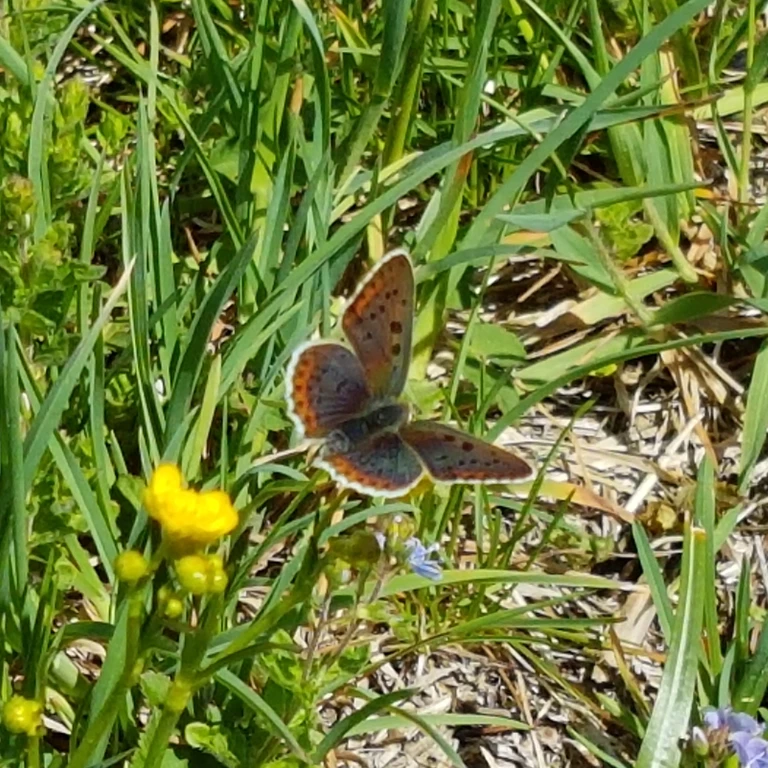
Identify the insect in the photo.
Lycaena tityrus (also Loweia tityrus)
